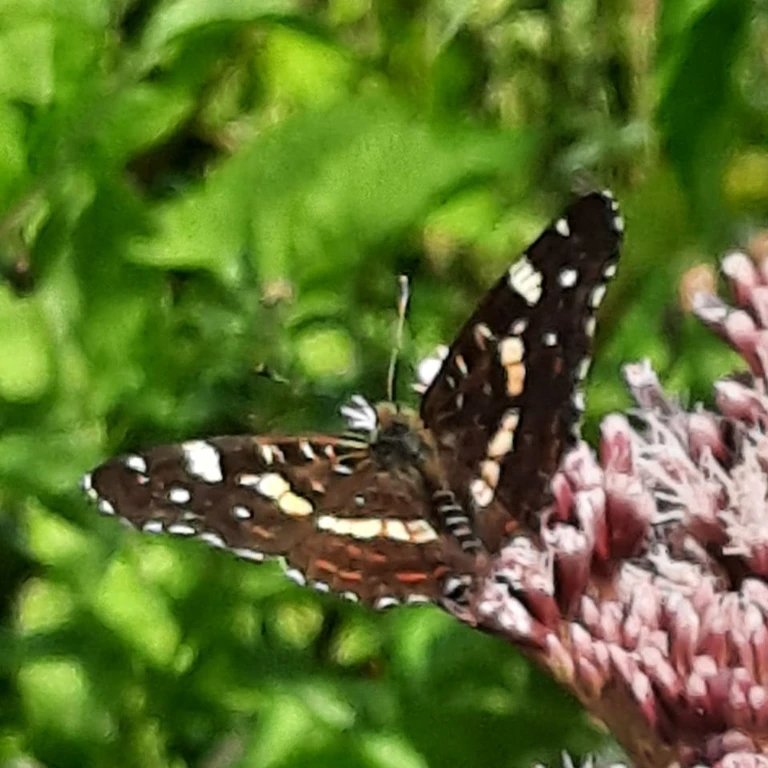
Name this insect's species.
Araschnia levana
